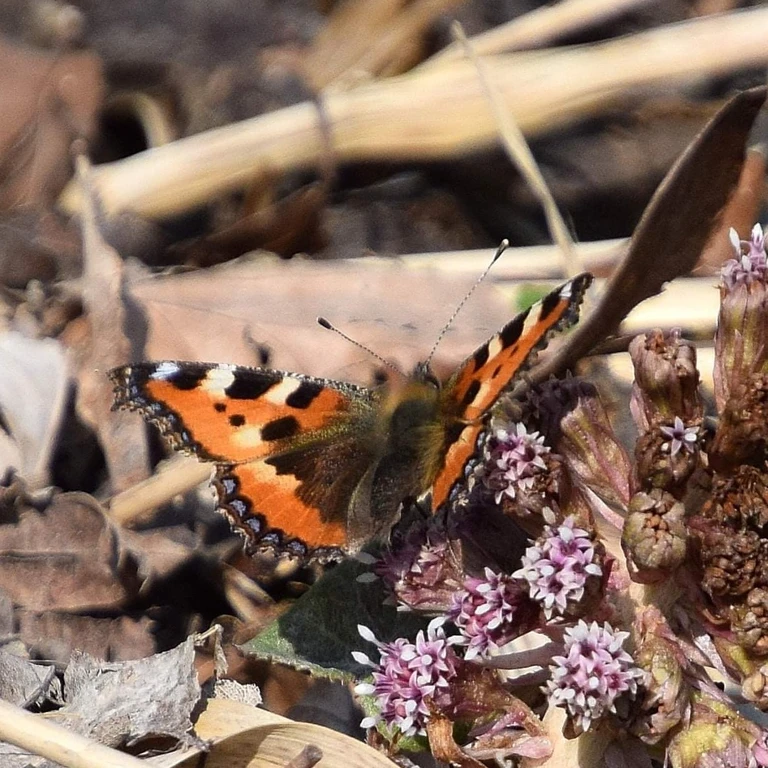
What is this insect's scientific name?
Aglais urticae
